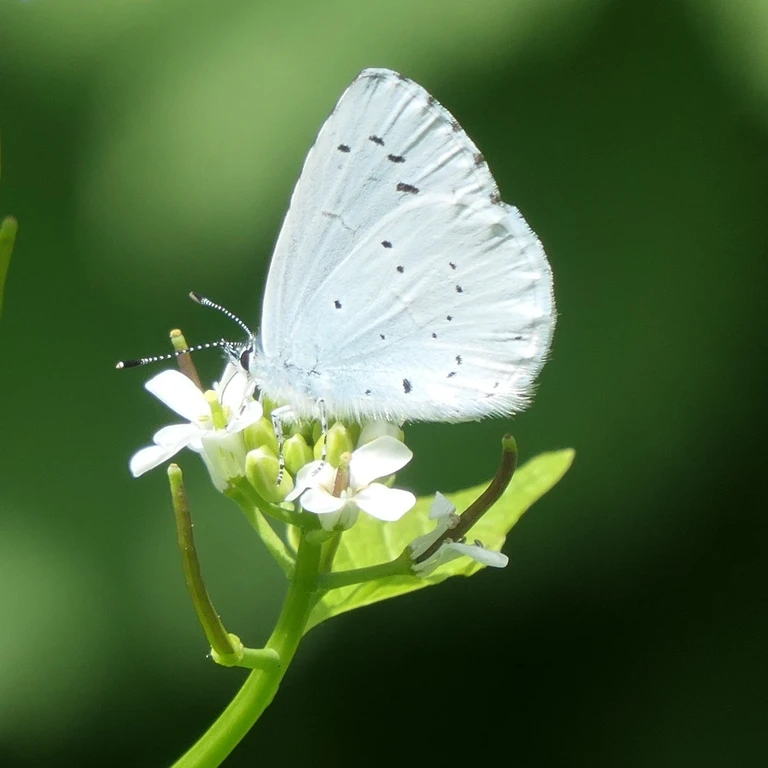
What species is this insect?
Celastrina argiolus
